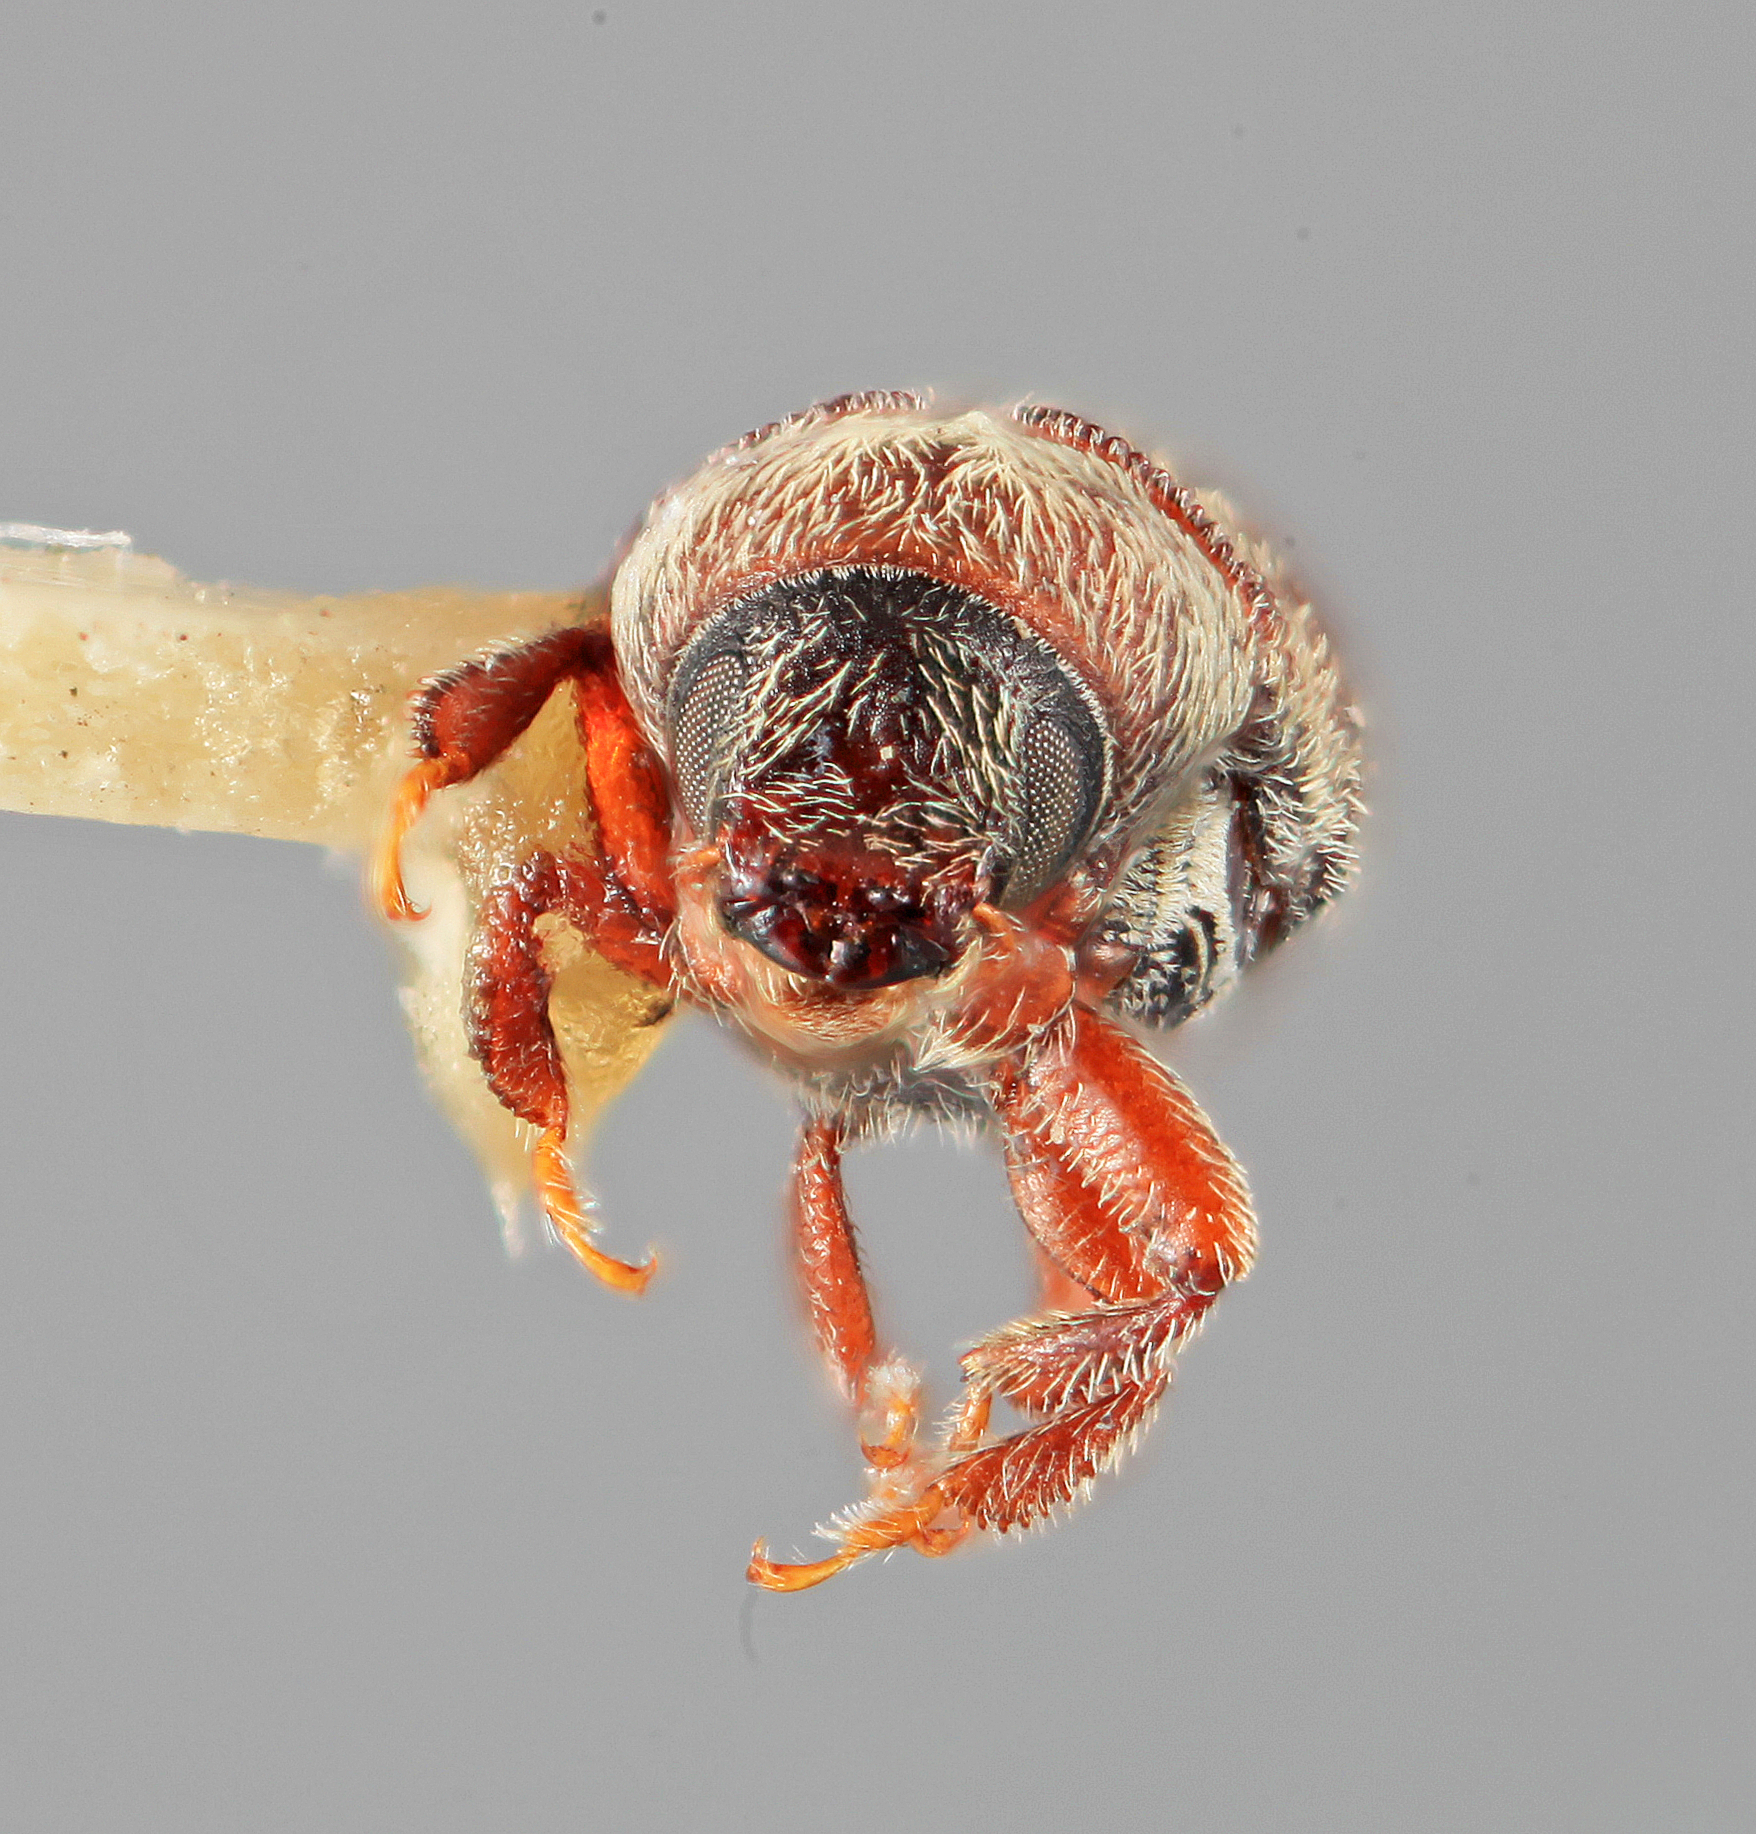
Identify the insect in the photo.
Chramesus incomptus
